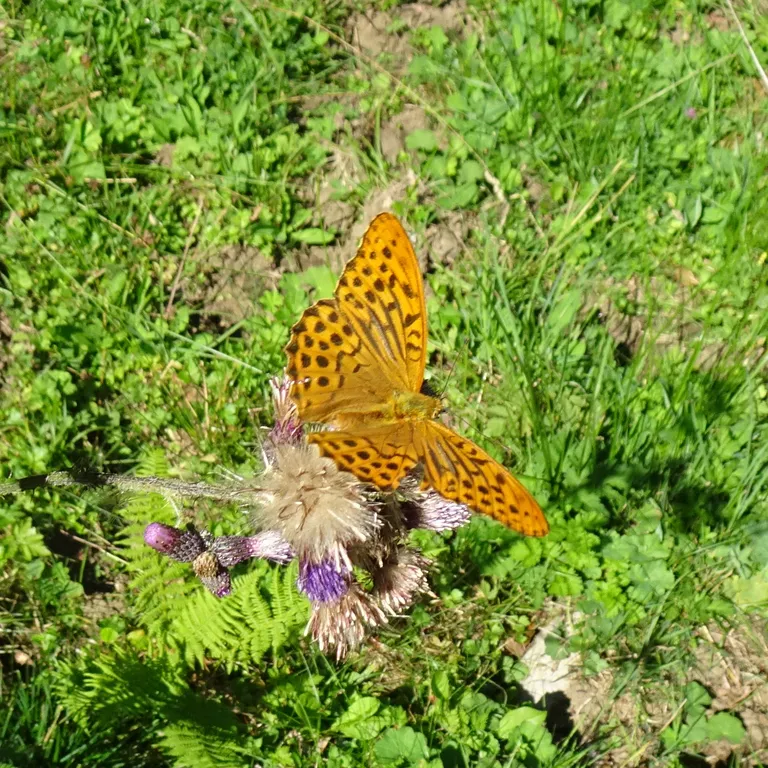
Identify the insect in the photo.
Argynnis paphia
